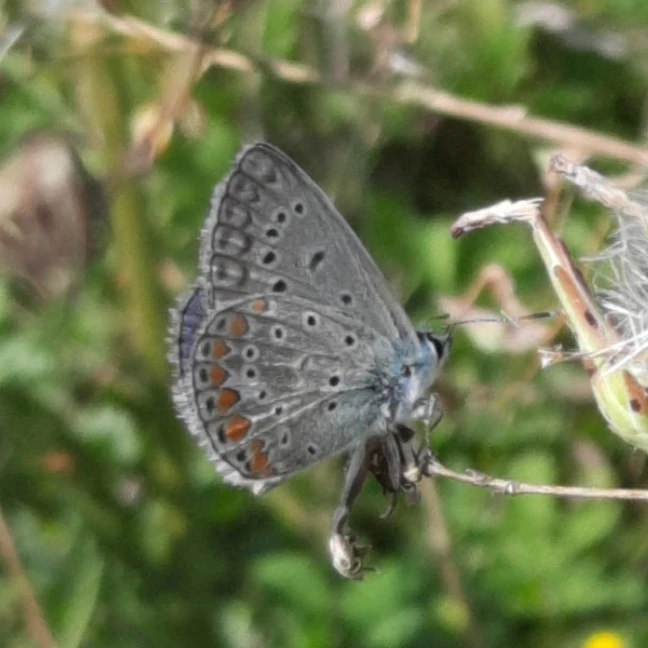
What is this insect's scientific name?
Polyommatus icarus
